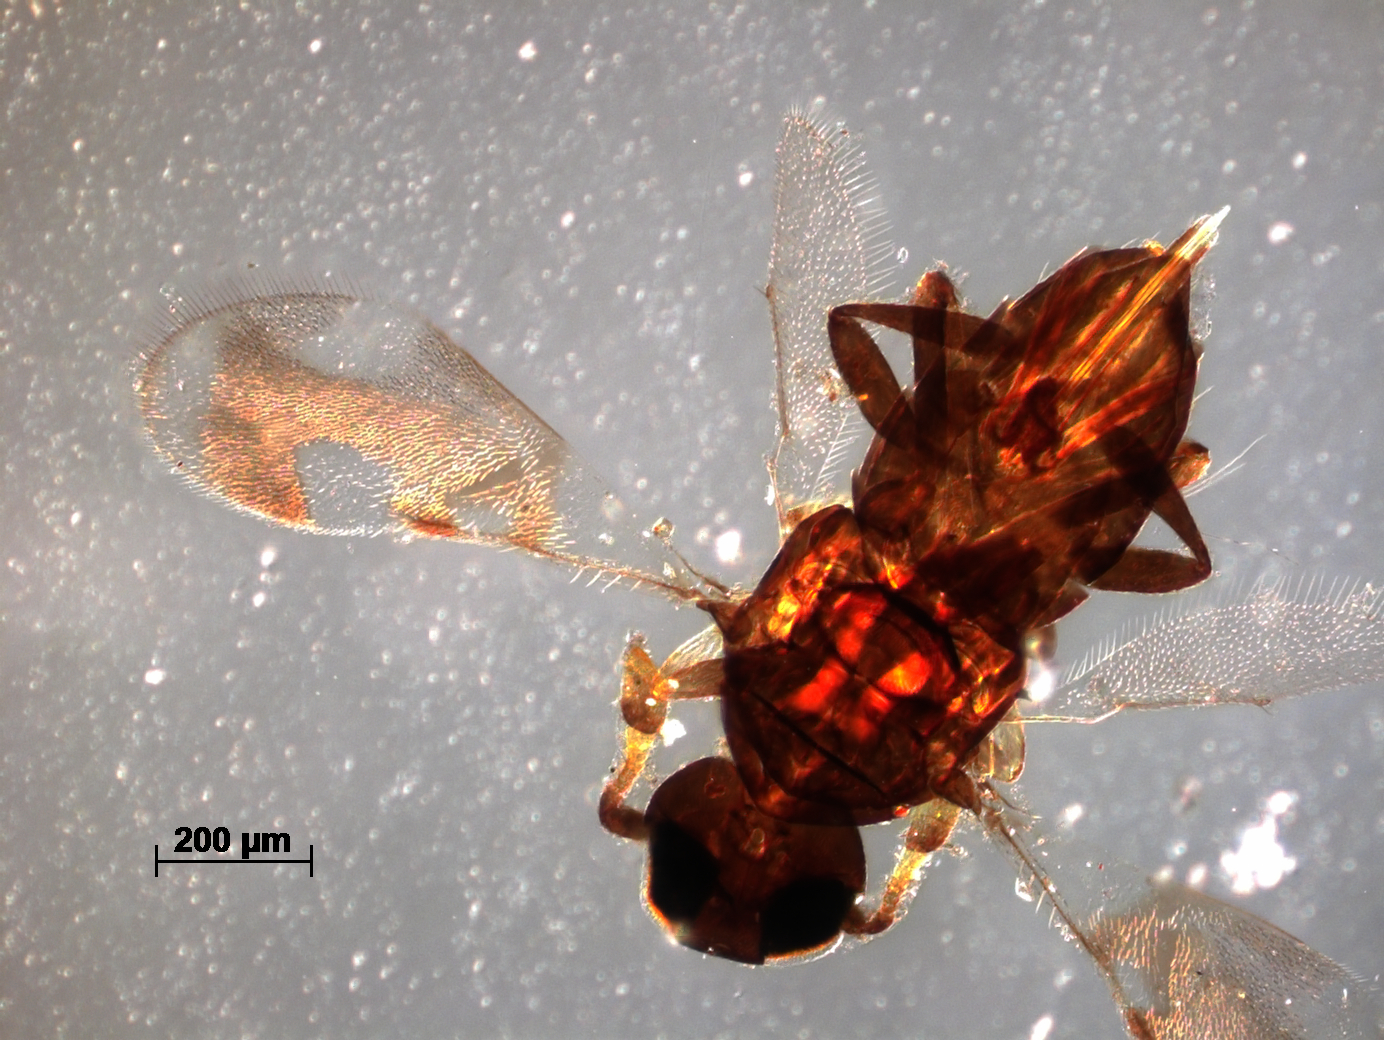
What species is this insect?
Habrolepis rouxi
